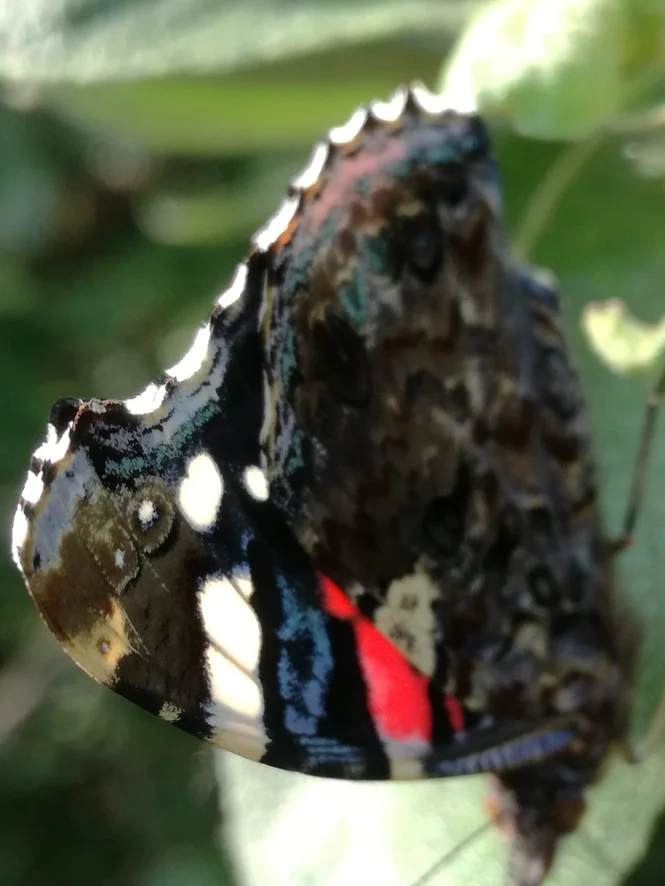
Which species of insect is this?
Vanessa atalanta
